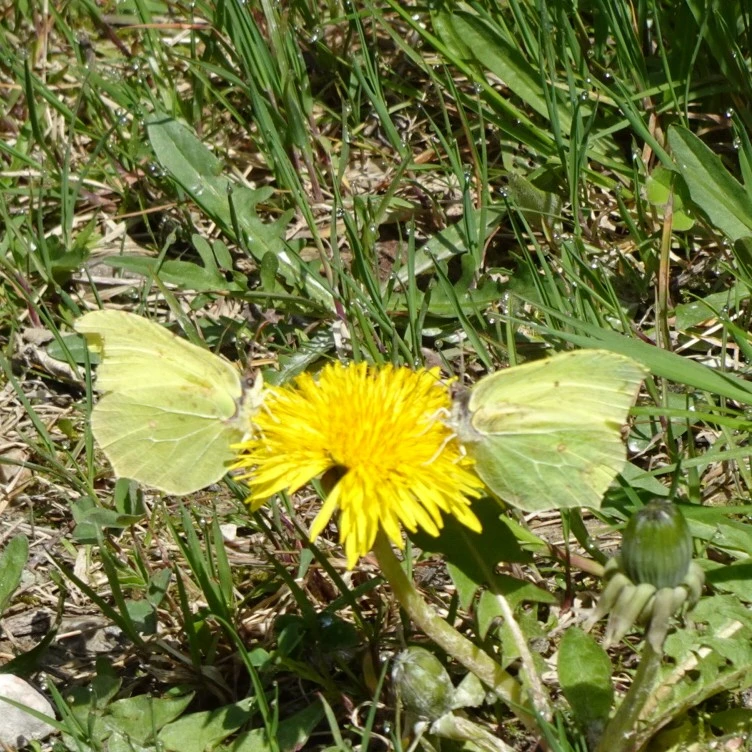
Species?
Gonepteryx rhamni
